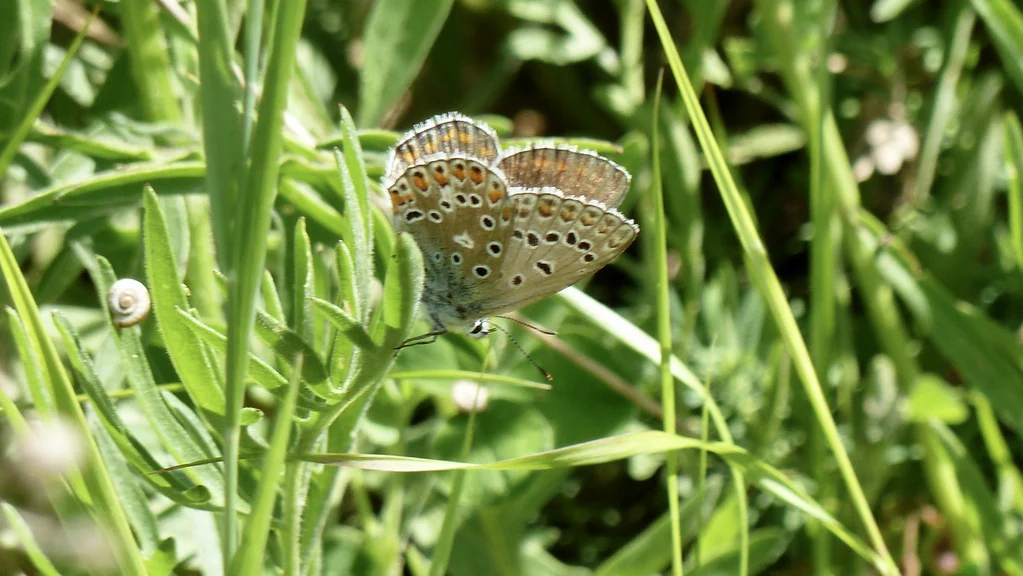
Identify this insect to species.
Lysandra bellargus
